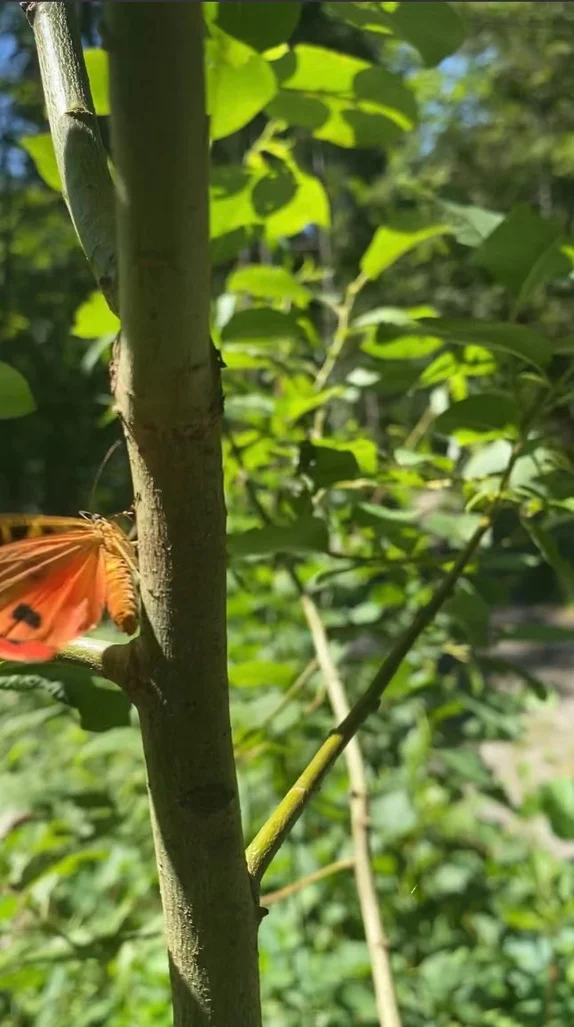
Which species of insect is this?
Euplagia quadripunctaria
